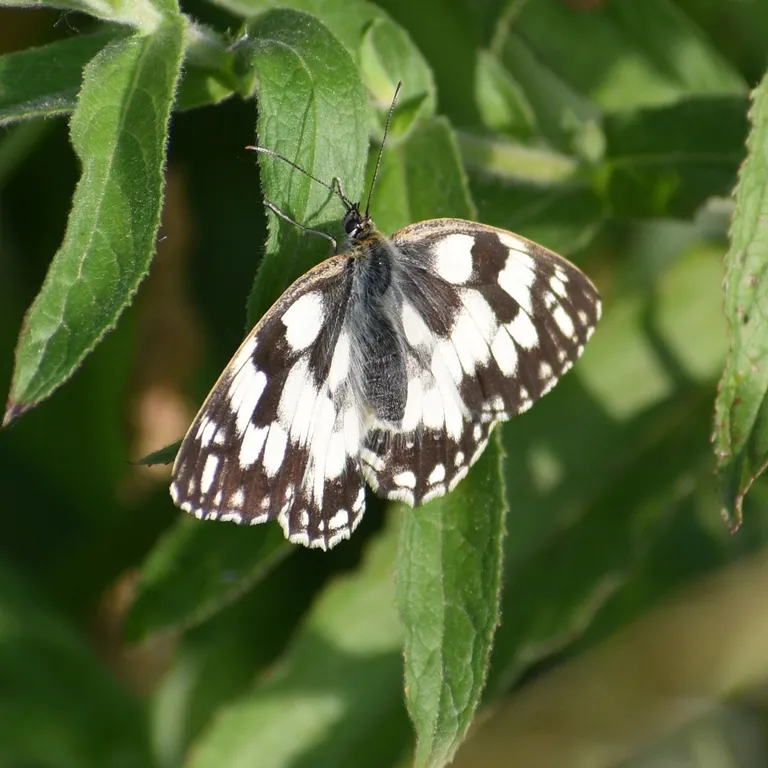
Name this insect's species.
Melanargia galathea
